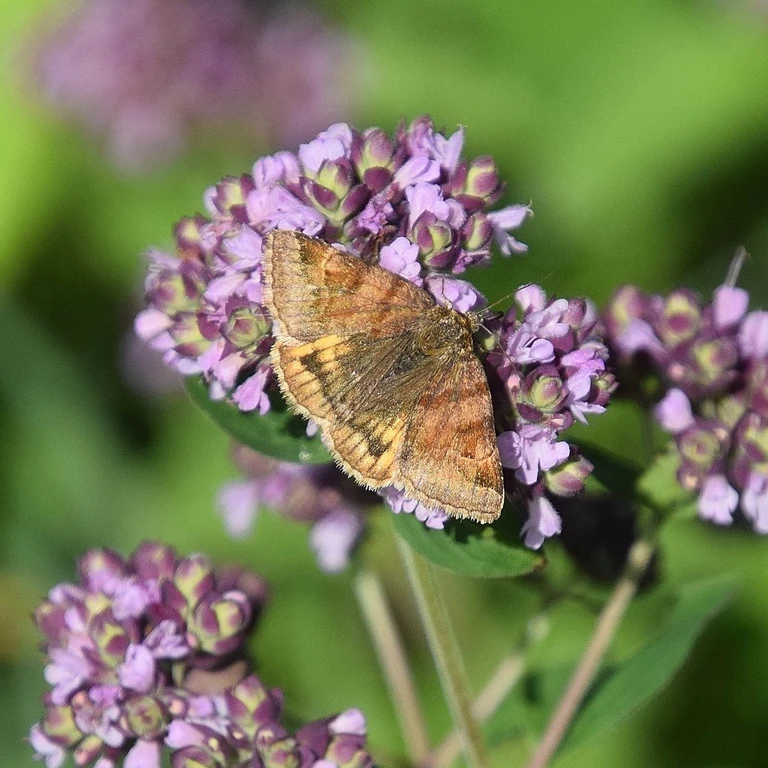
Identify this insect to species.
Euclidia glyphica
